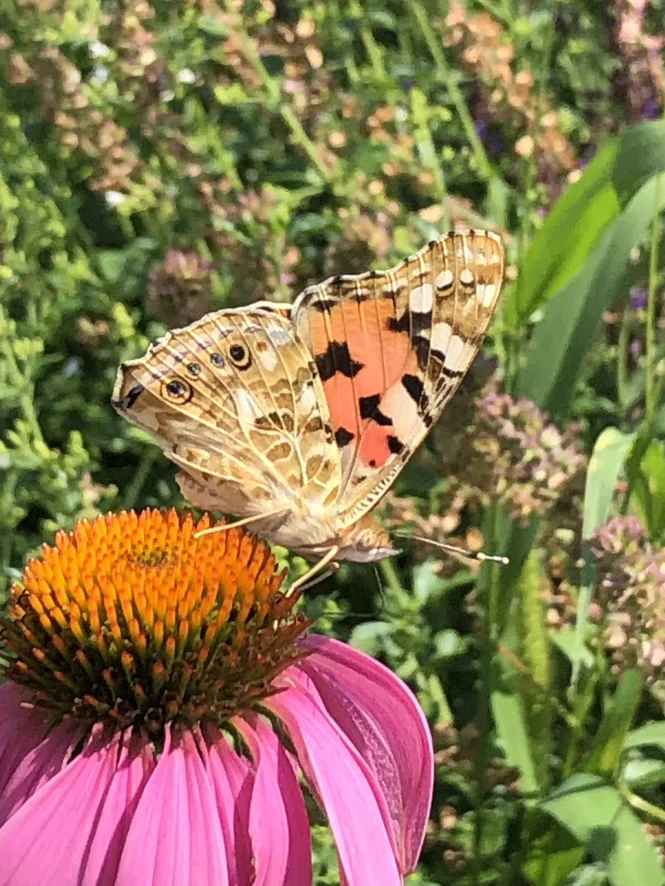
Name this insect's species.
Vanessa cardui
